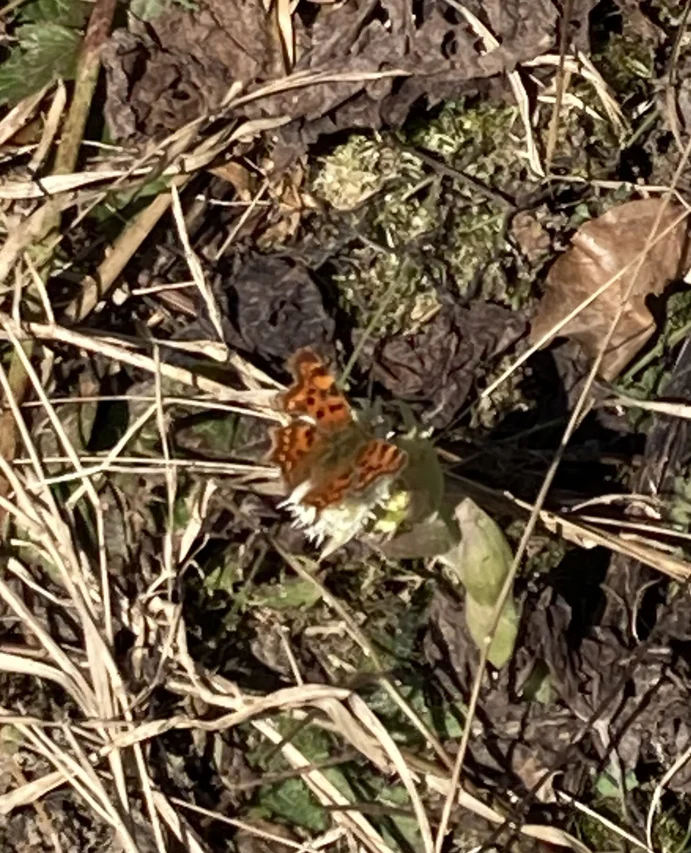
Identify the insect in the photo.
Polygonia c-album
